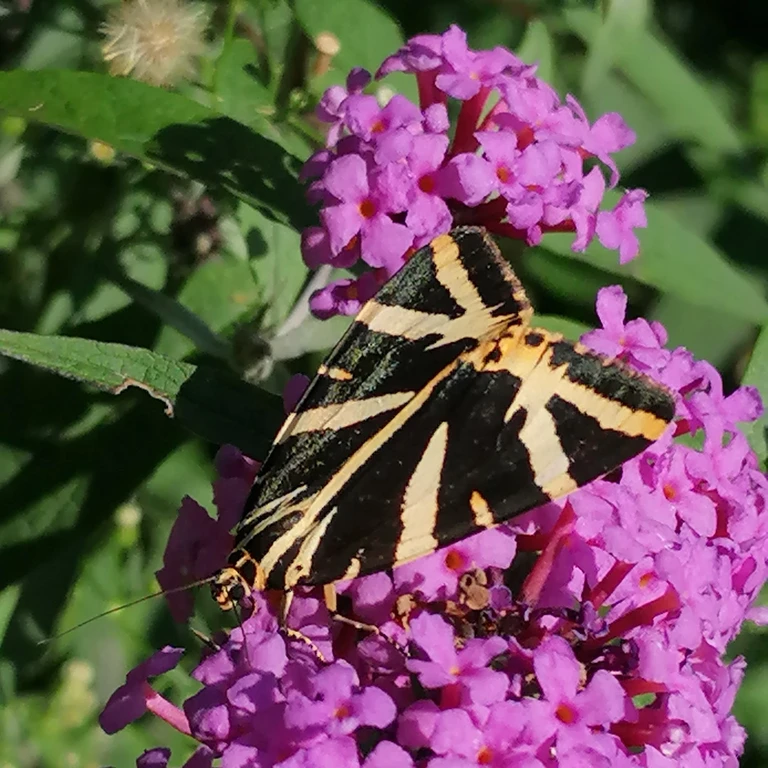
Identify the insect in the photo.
Euplagia quadripunctaria
